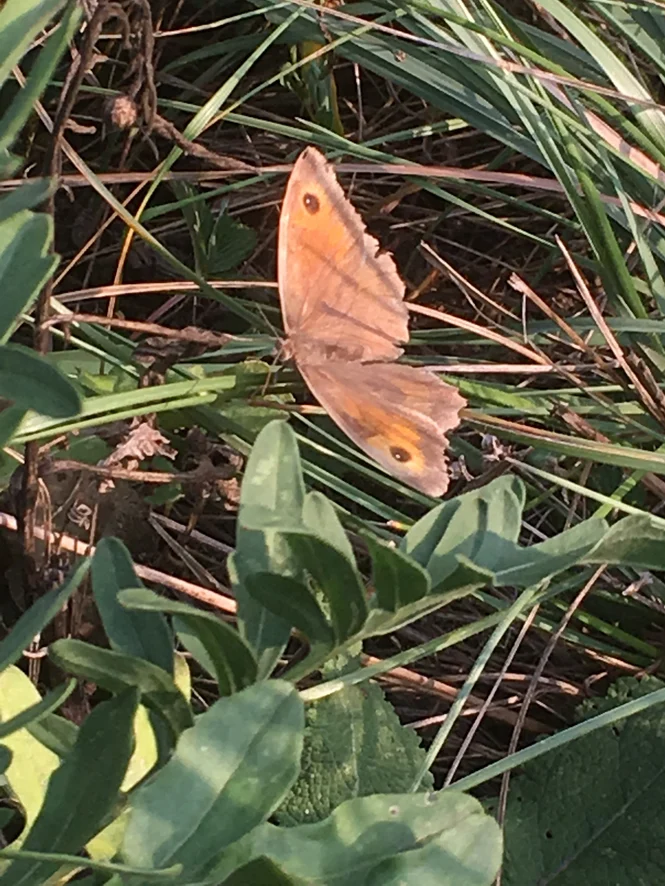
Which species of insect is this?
Maniola jurtina
